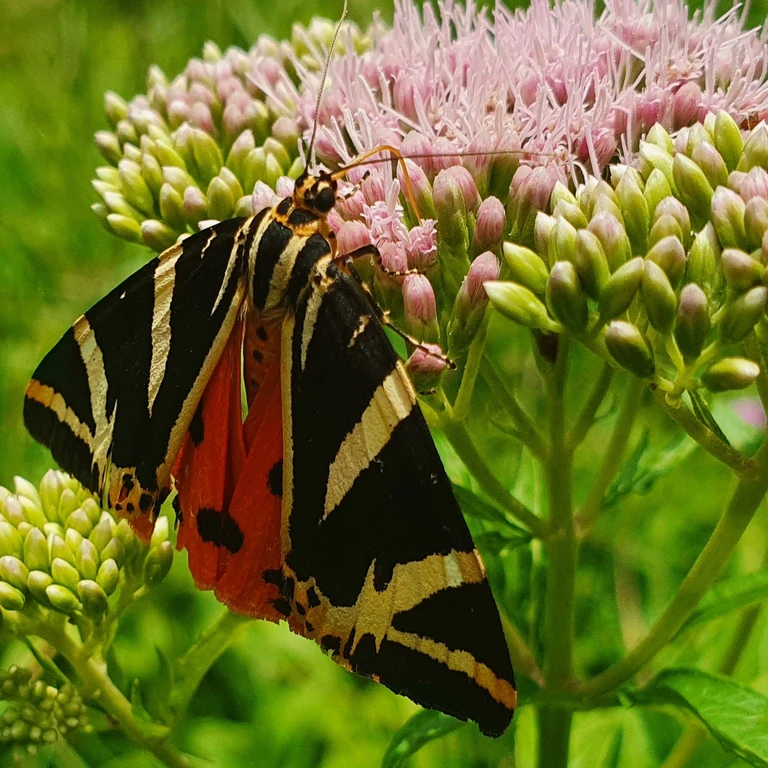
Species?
Euplagia quadripunctaria
